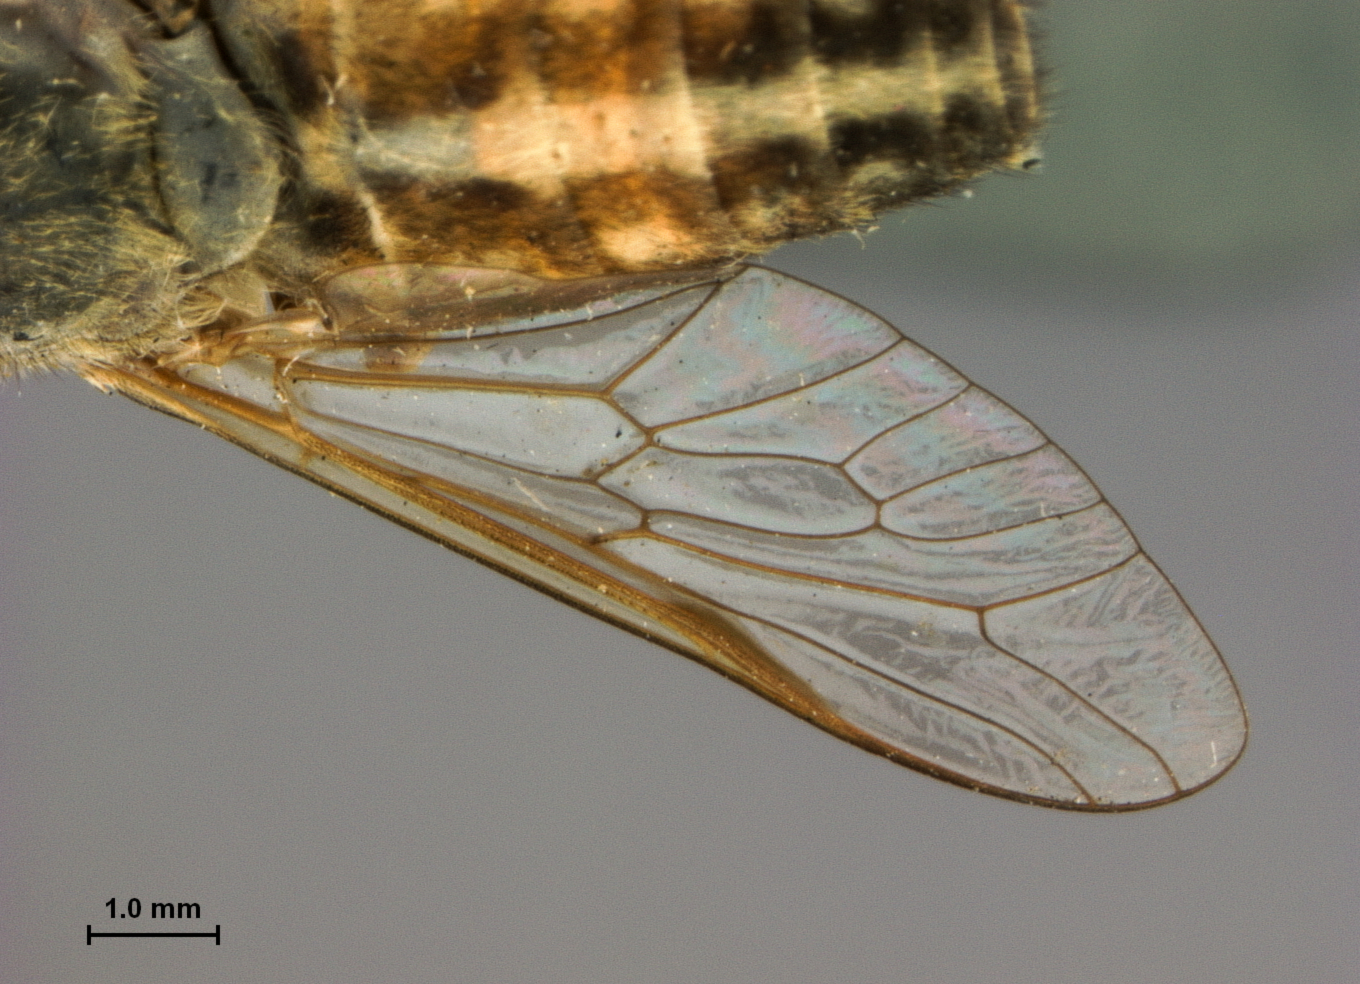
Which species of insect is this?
Tabanus bishoppi
